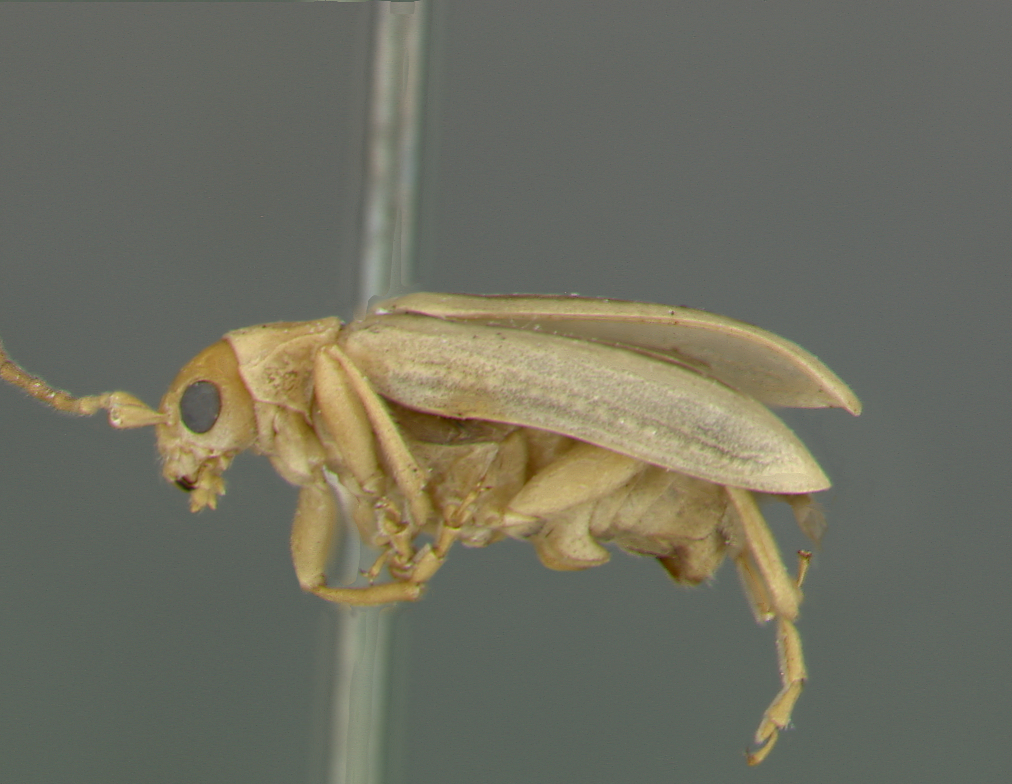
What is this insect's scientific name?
Taumacera parasuturalis
